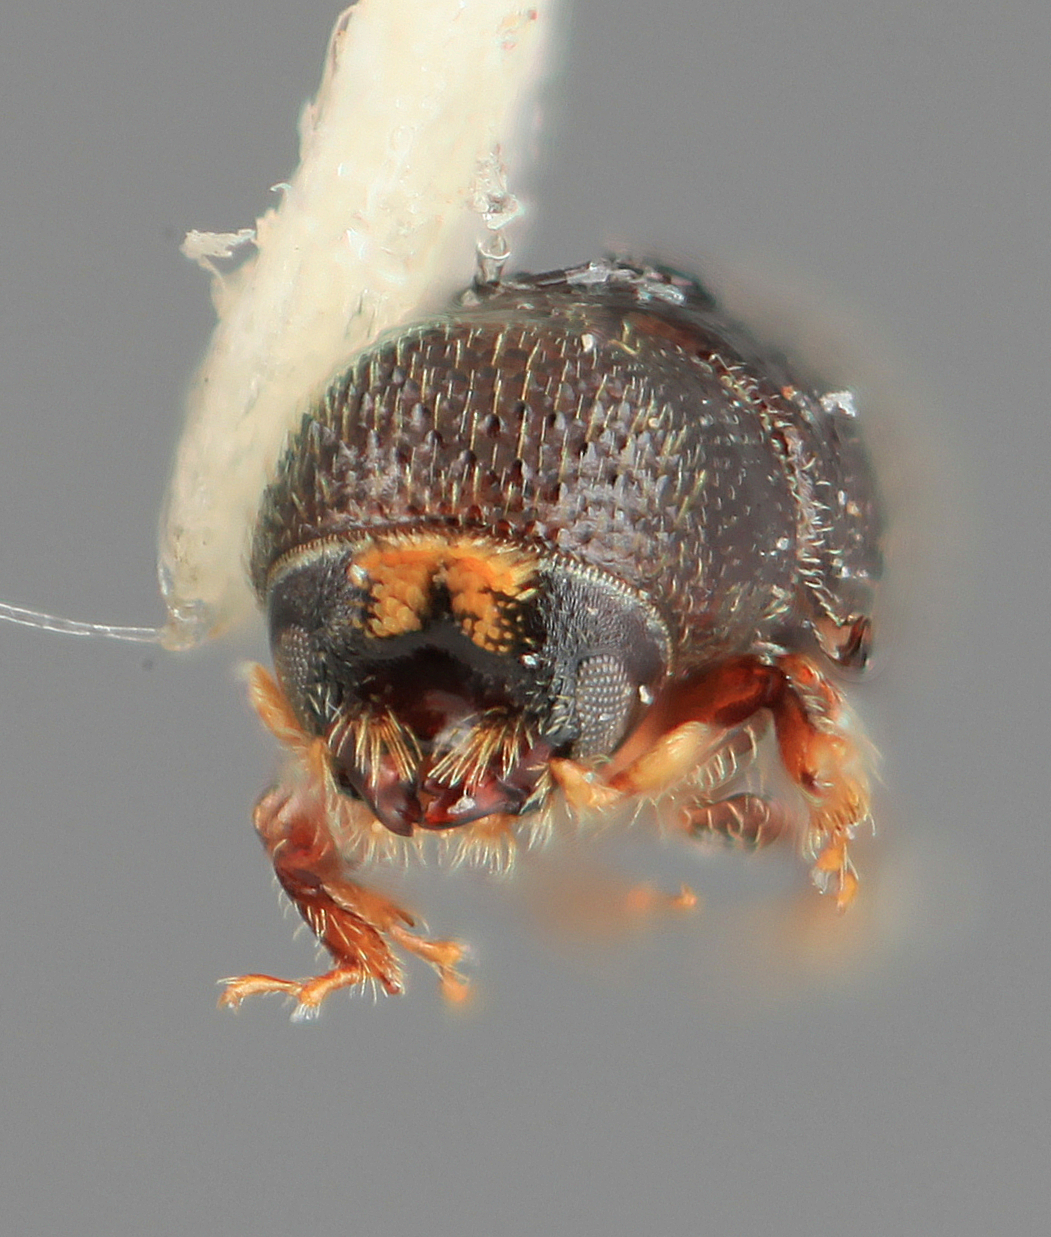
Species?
Hylocurus minor
